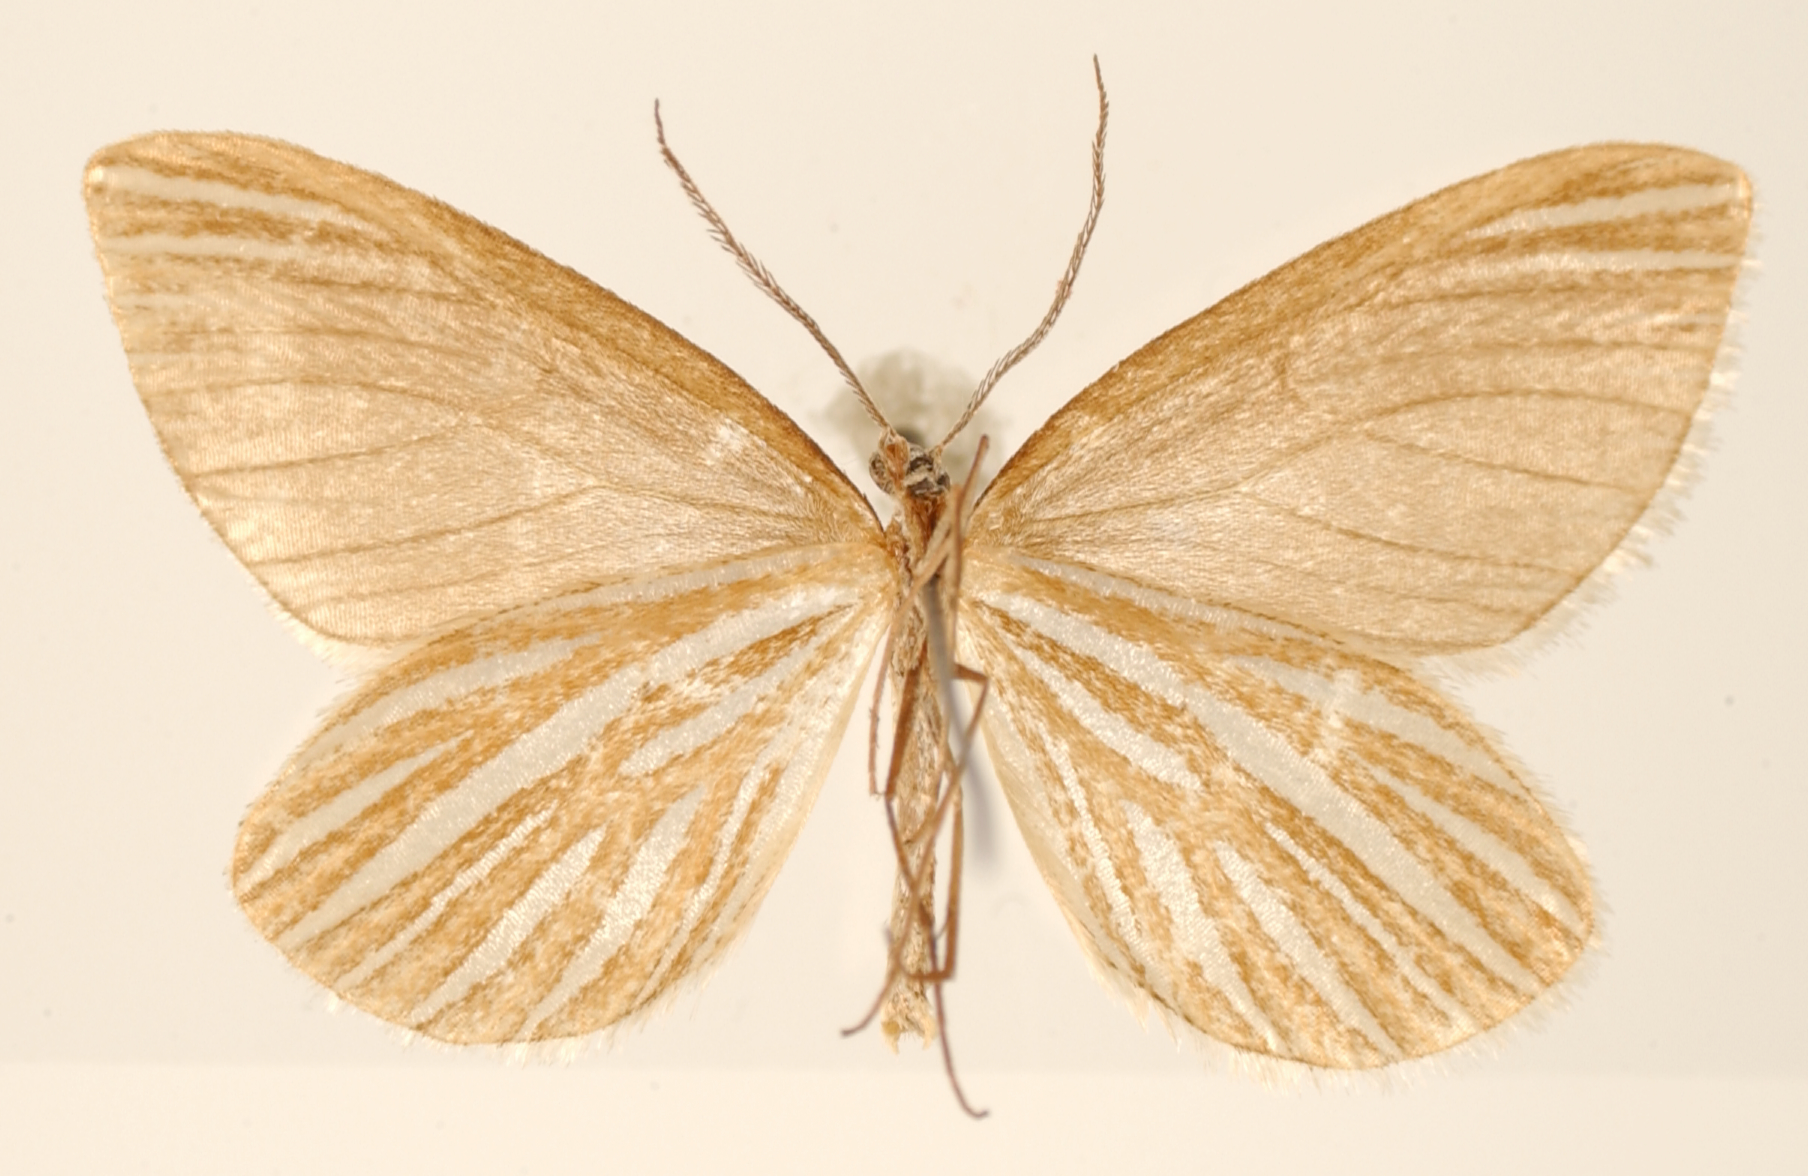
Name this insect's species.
Synneuria substrigata
